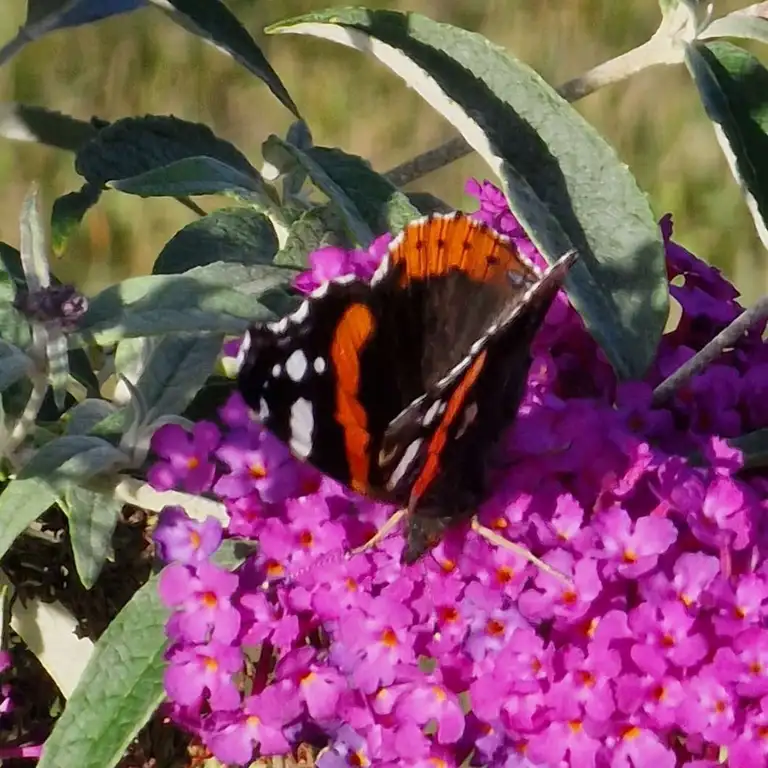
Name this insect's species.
Vanessa atalanta
